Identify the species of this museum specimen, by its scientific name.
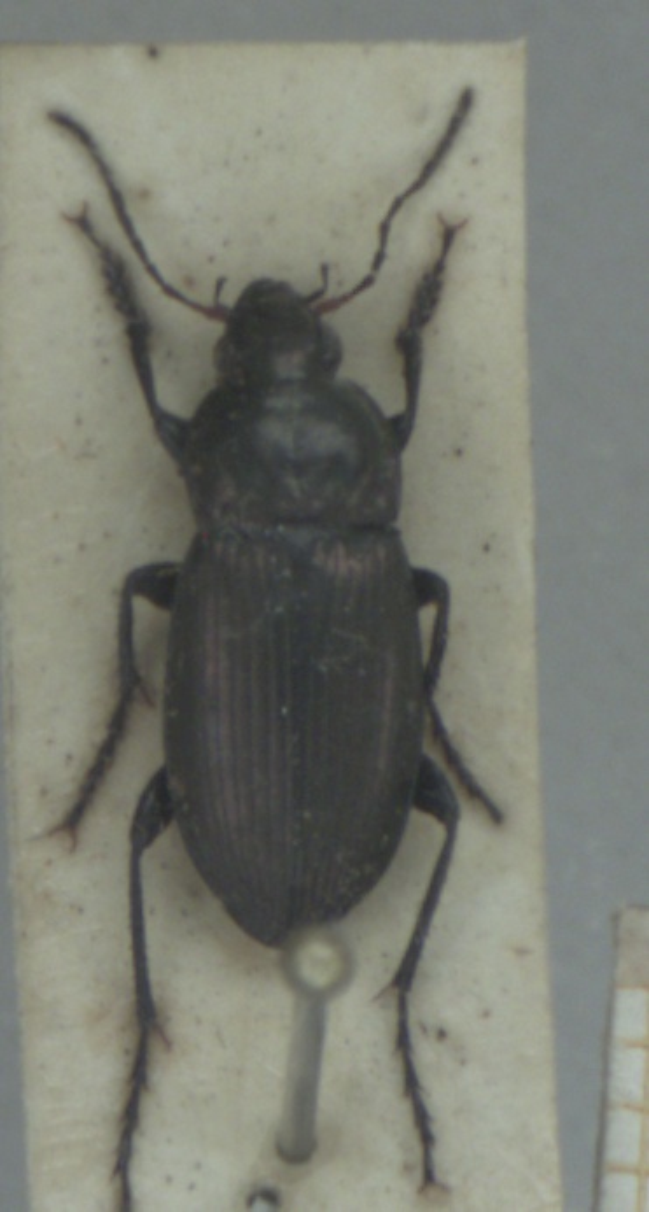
Poecilus versicolor
